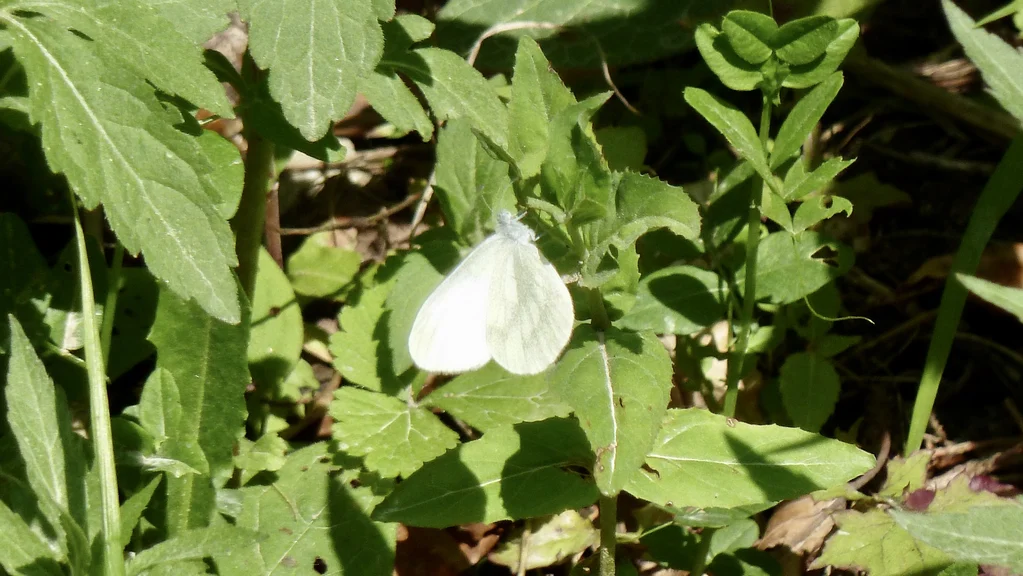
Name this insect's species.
Leptidea sinapis/juvernica
